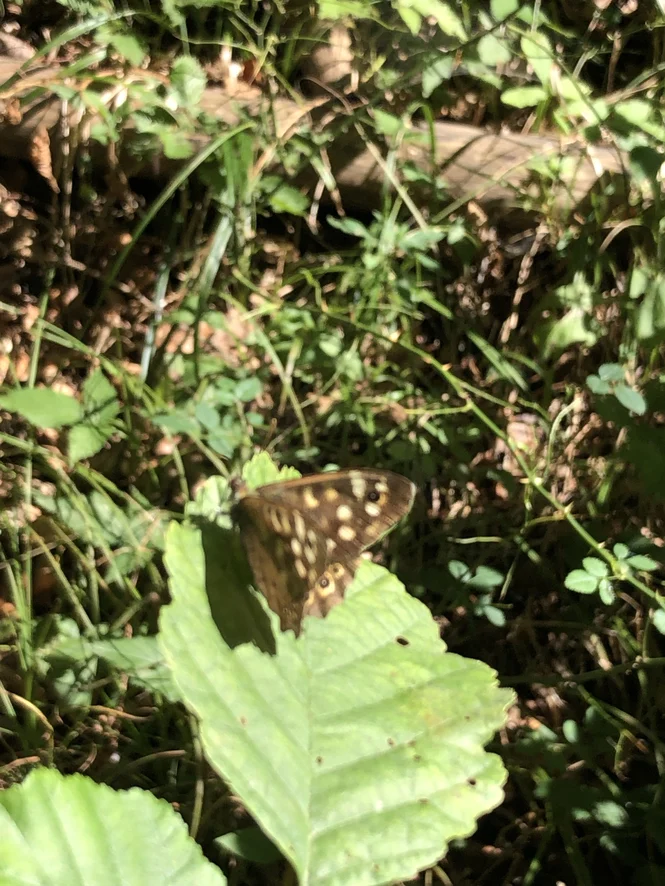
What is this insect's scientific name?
Pararge aegeria
